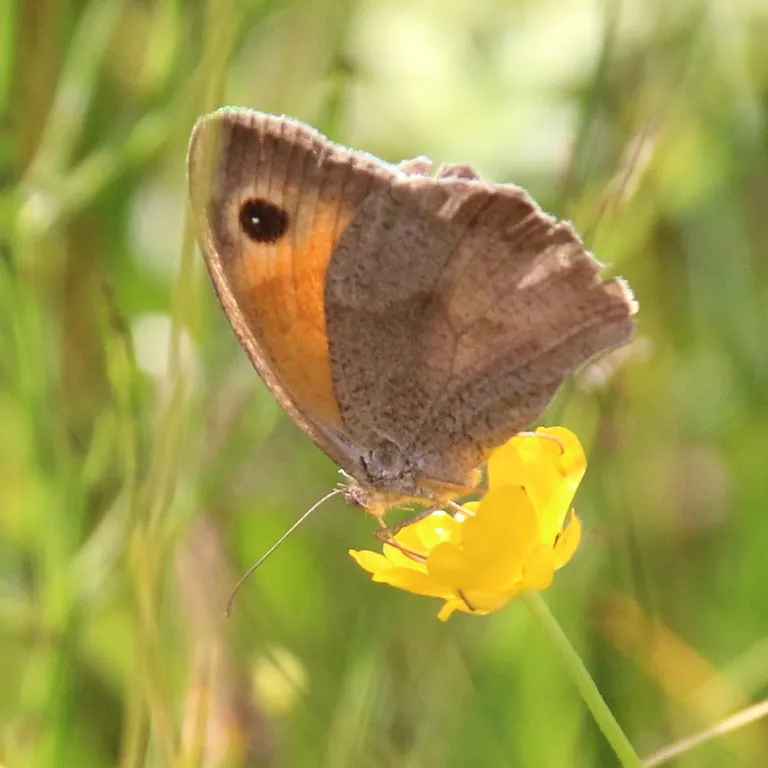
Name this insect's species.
Maniola jurtina
